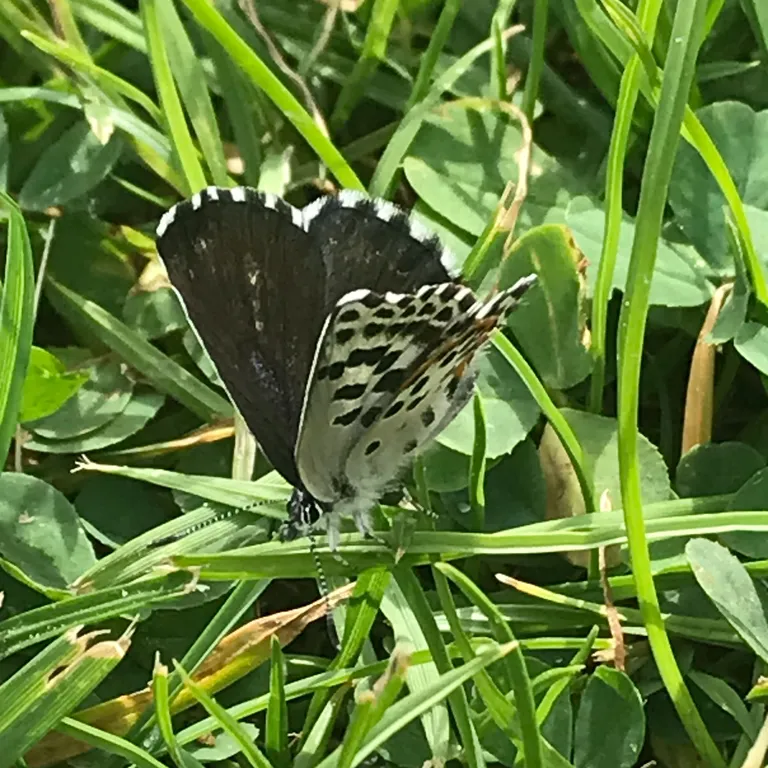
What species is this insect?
Scolitantides orion
